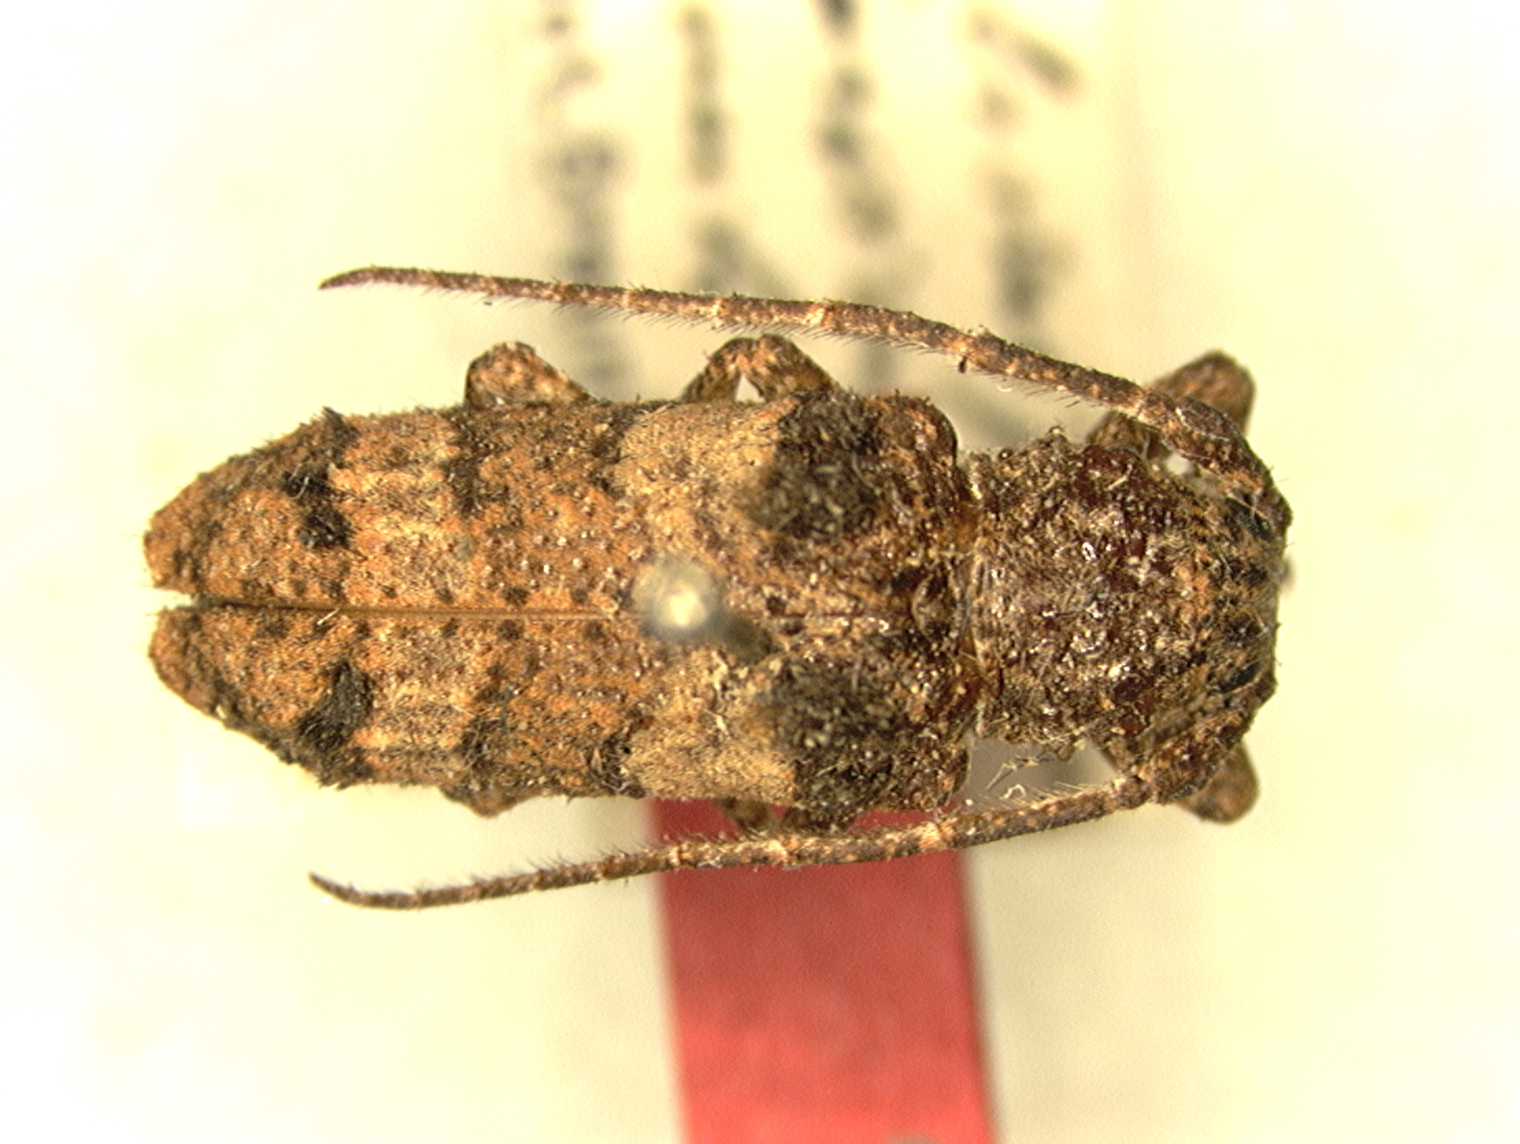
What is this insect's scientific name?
Falsoniphona fasciculata
